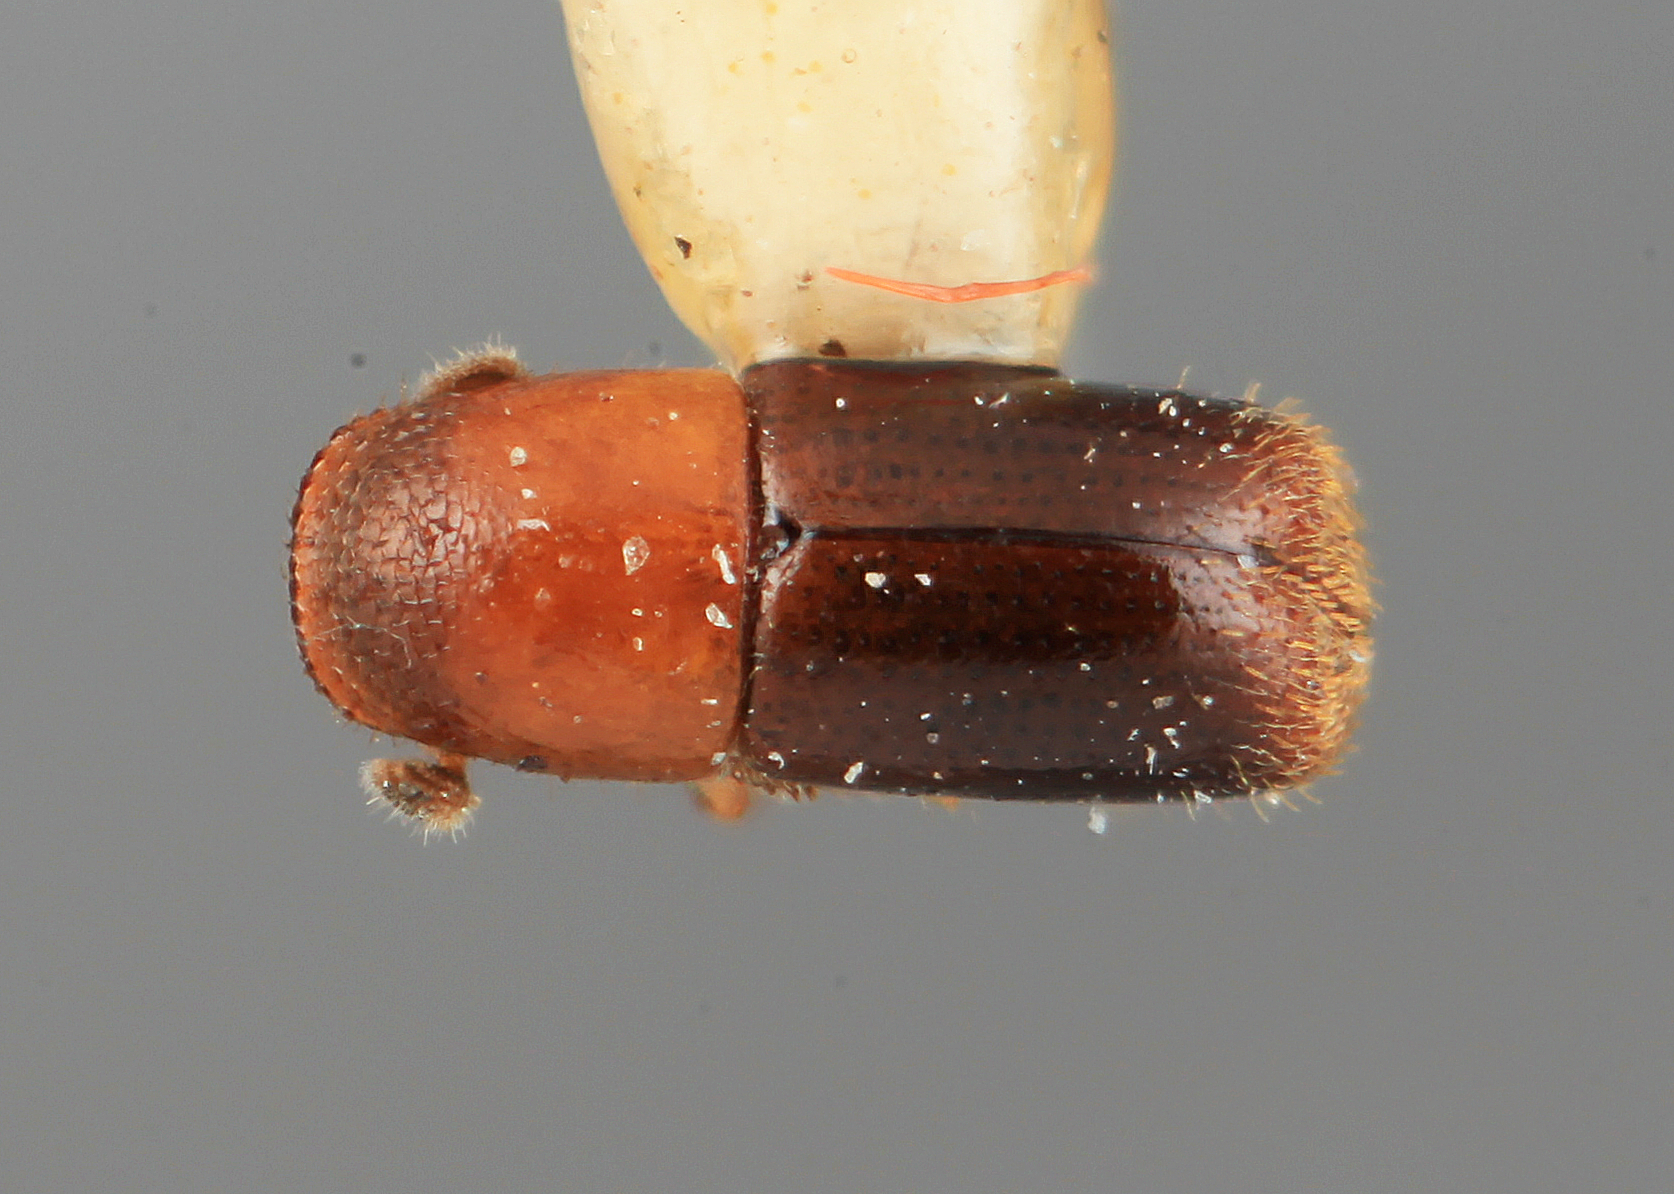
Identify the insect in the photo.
Gnathotrypanus terebratus
